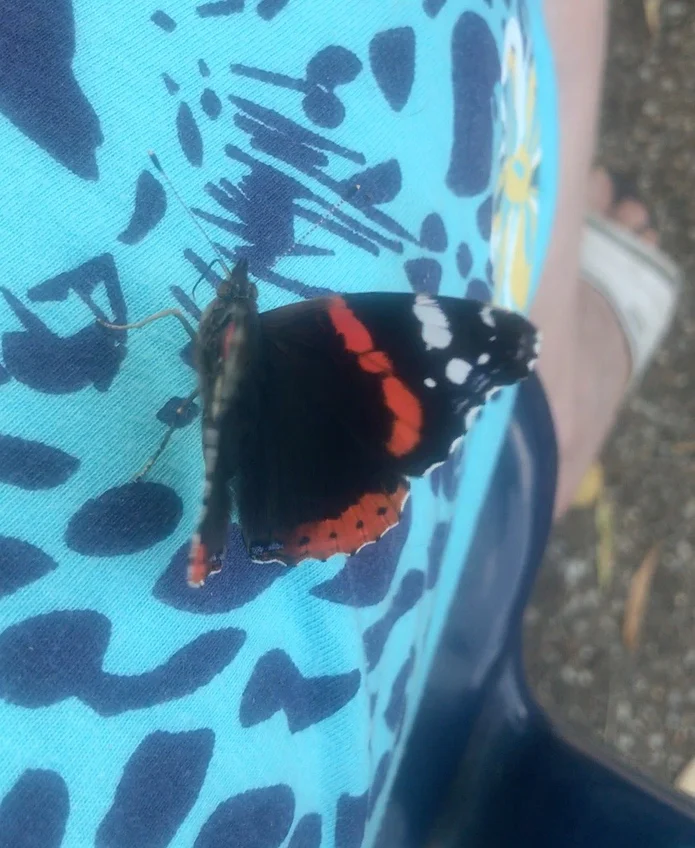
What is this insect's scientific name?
Vanessa atalanta
